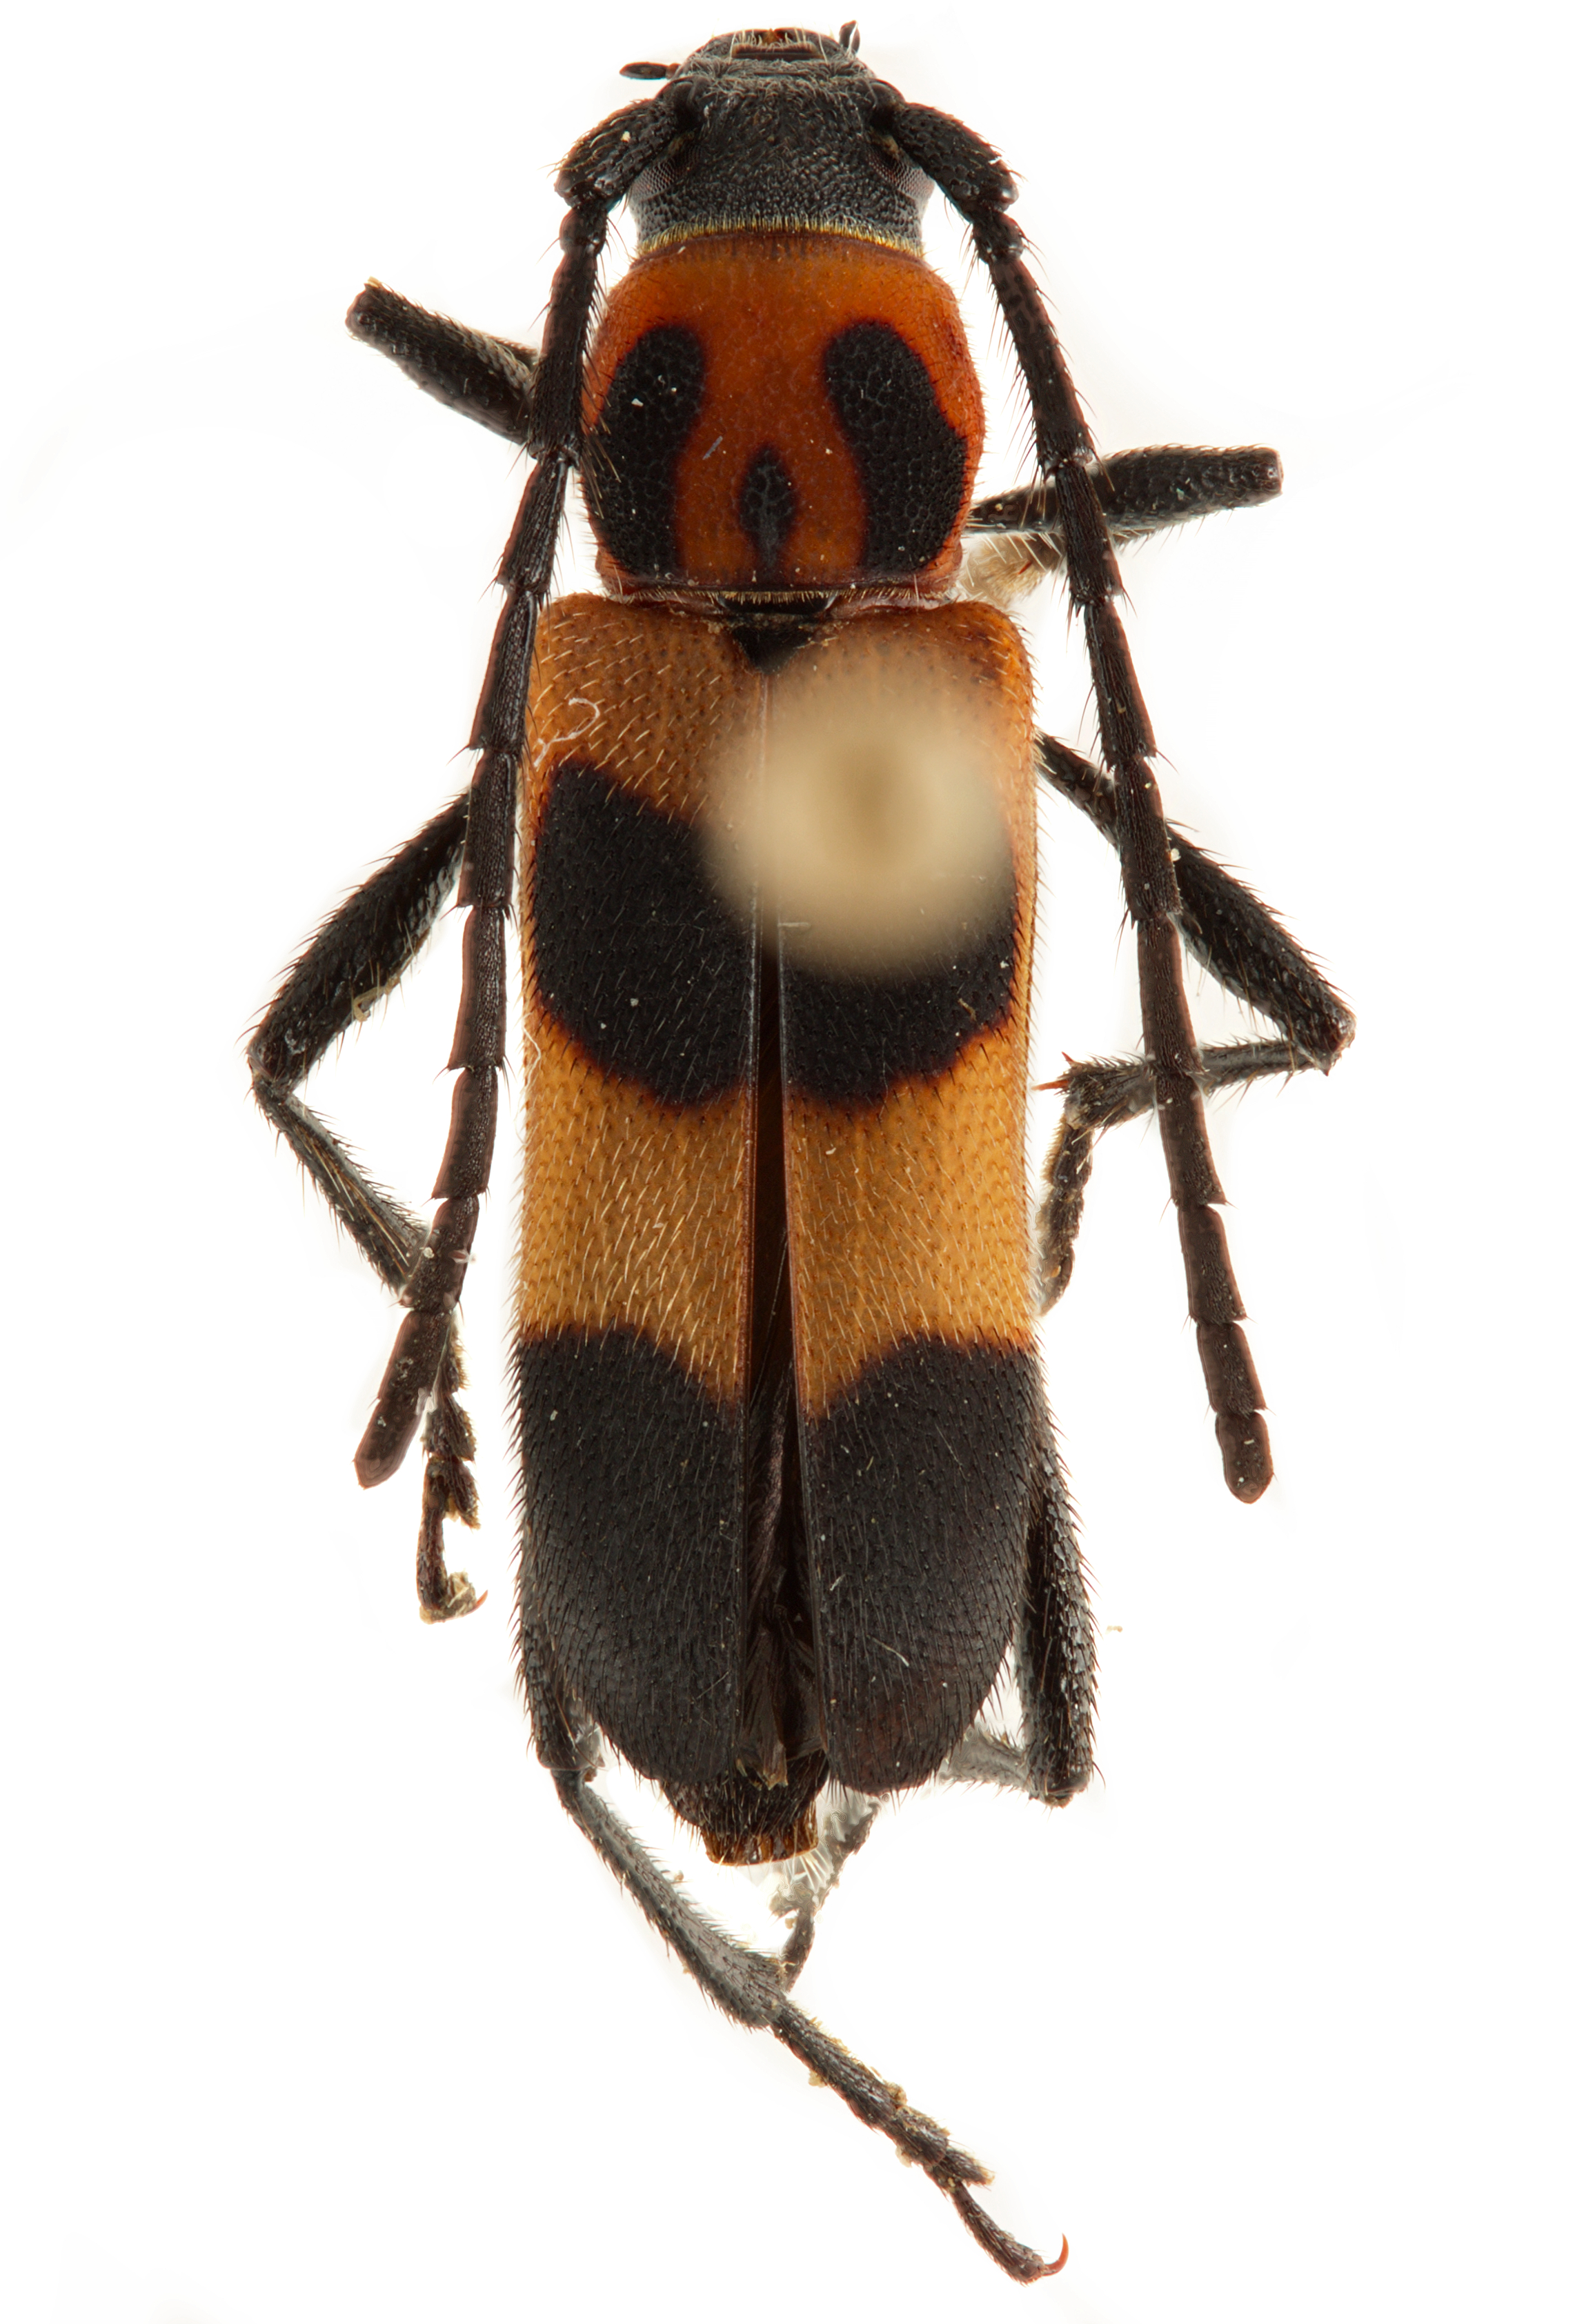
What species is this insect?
Erythrochiton jucundum
